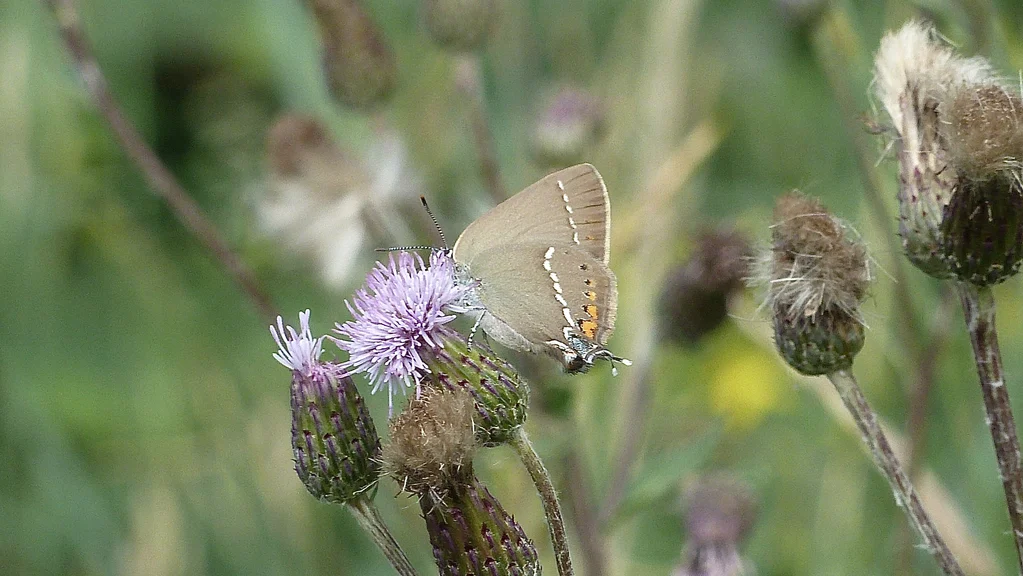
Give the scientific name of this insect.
Satyrium spini (also Tuttiola spini)
